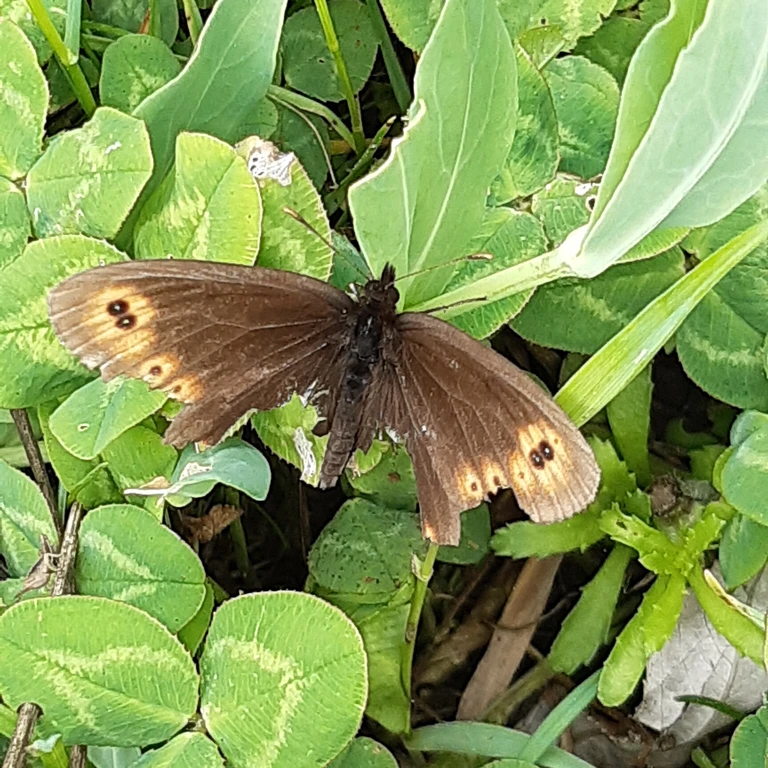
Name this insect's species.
Erebia medusa
